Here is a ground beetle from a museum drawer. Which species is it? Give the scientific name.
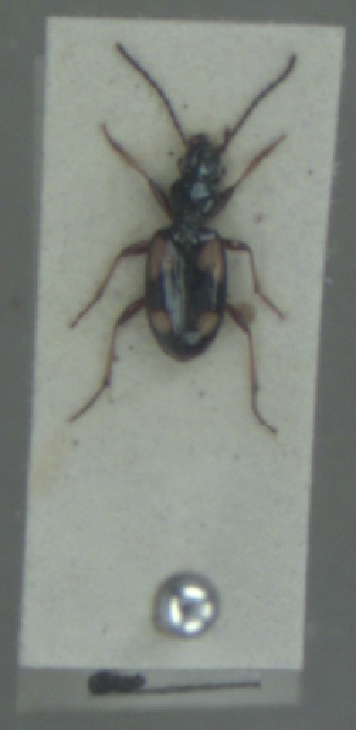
Bembidion illigeri
